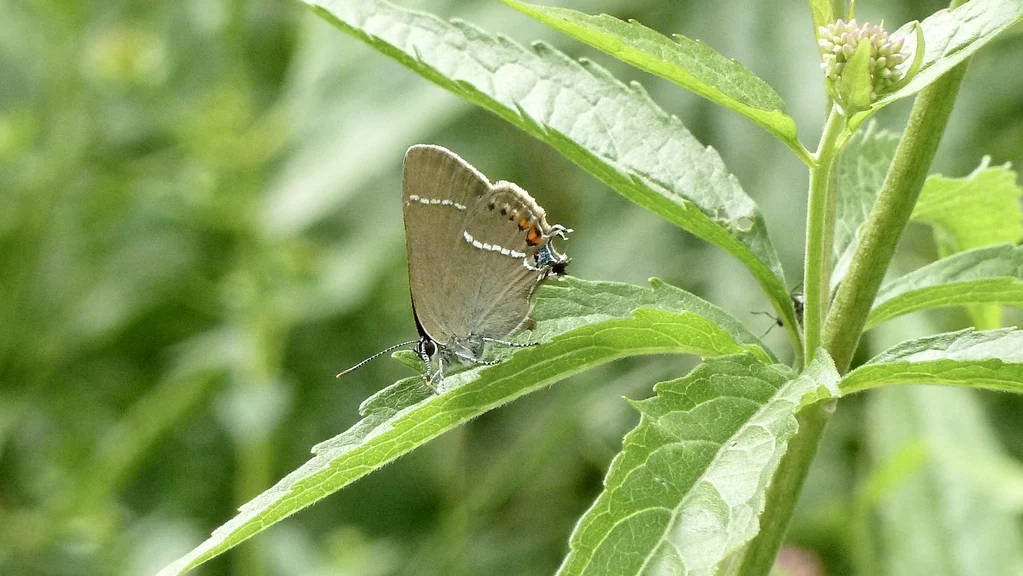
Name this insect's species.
Satyrium spini (also Tuttiola spini)
